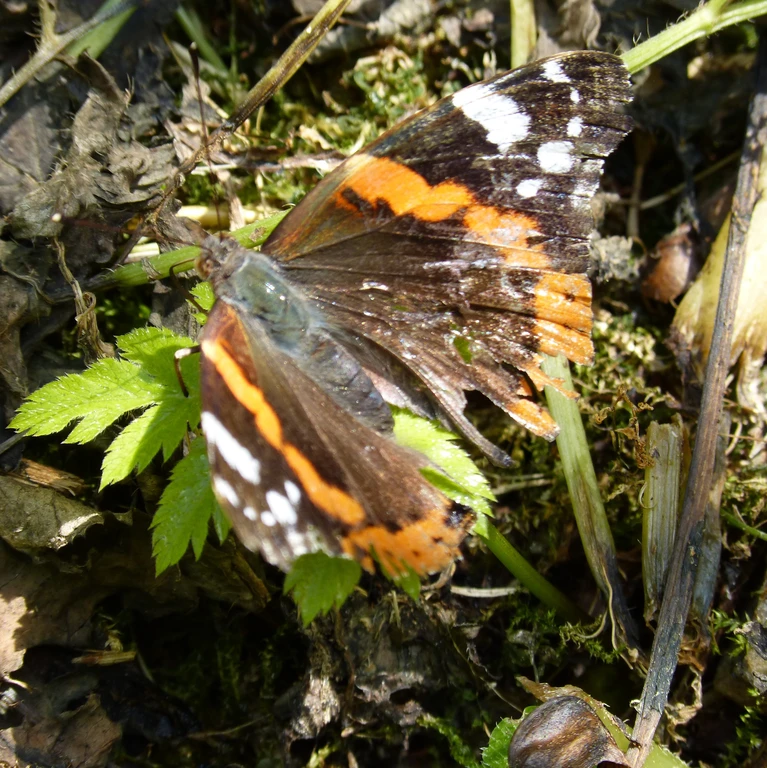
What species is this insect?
Vanessa atalanta
